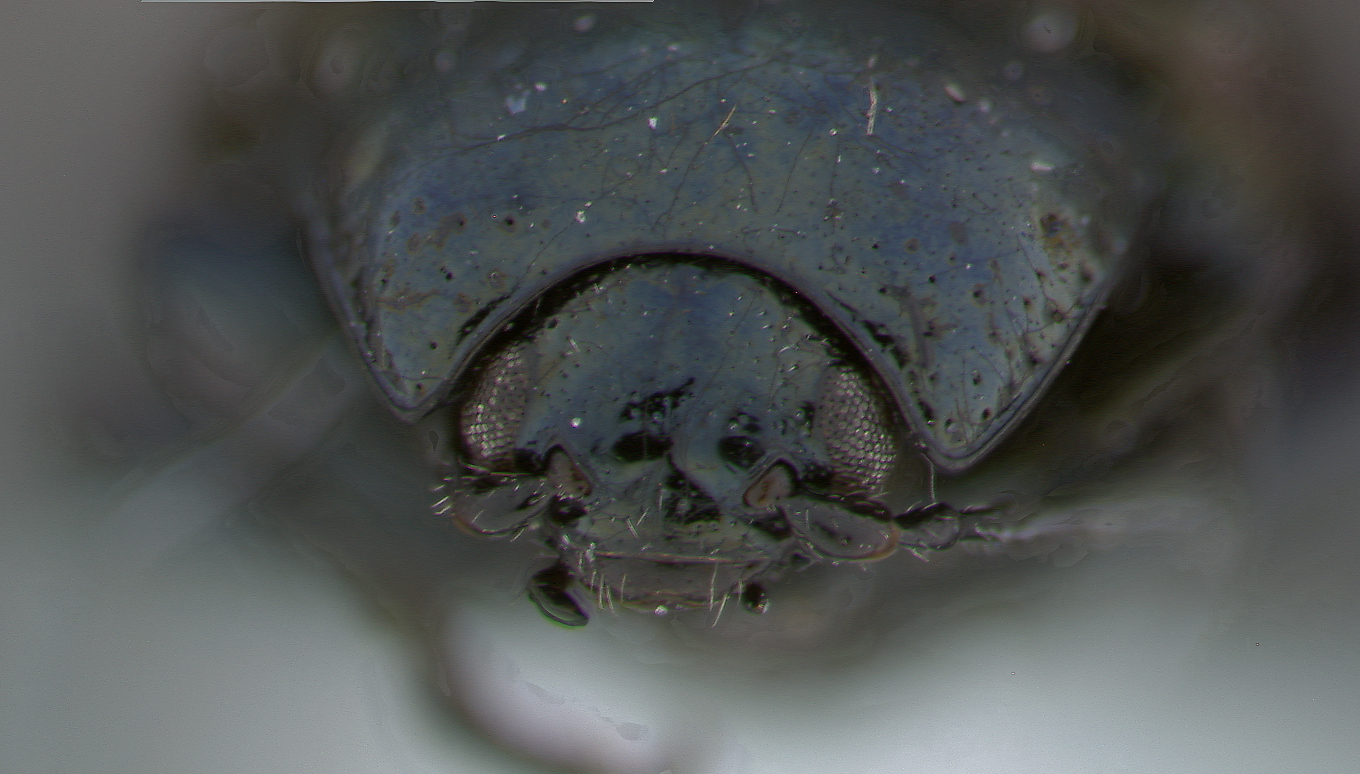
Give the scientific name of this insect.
Phratora bicolor
